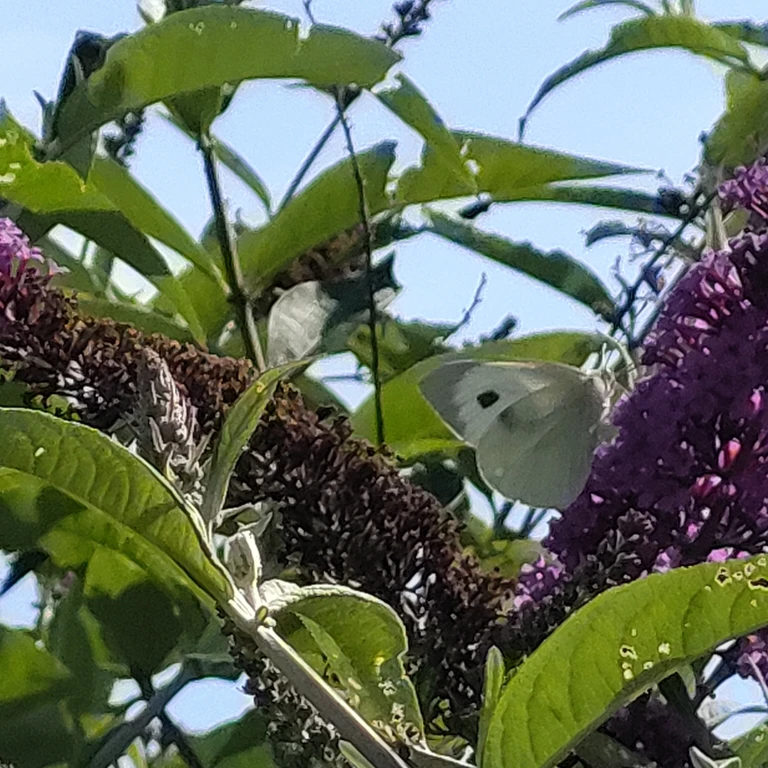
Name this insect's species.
Pieris brassicae
